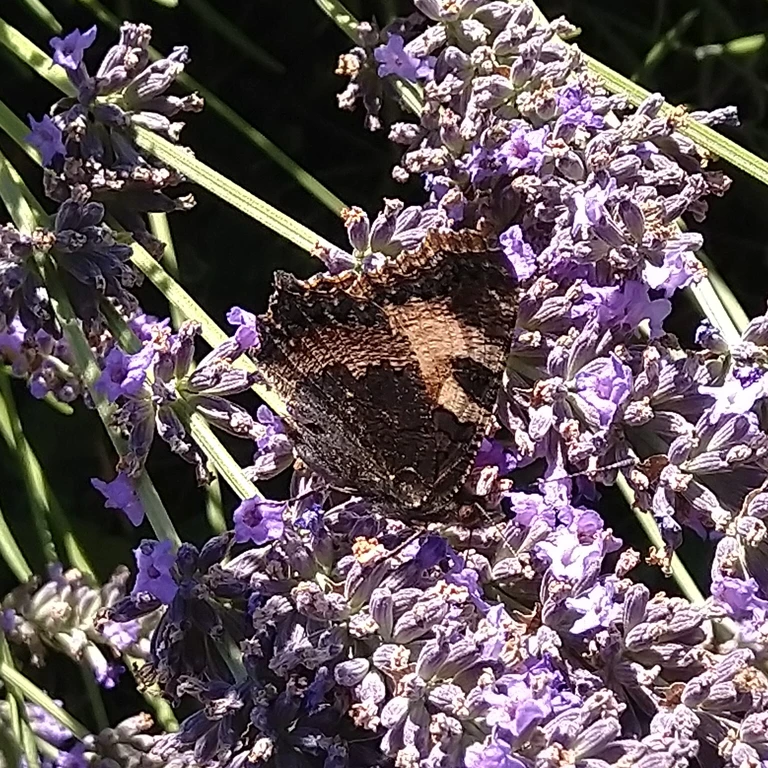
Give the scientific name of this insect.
Aglais urticae
